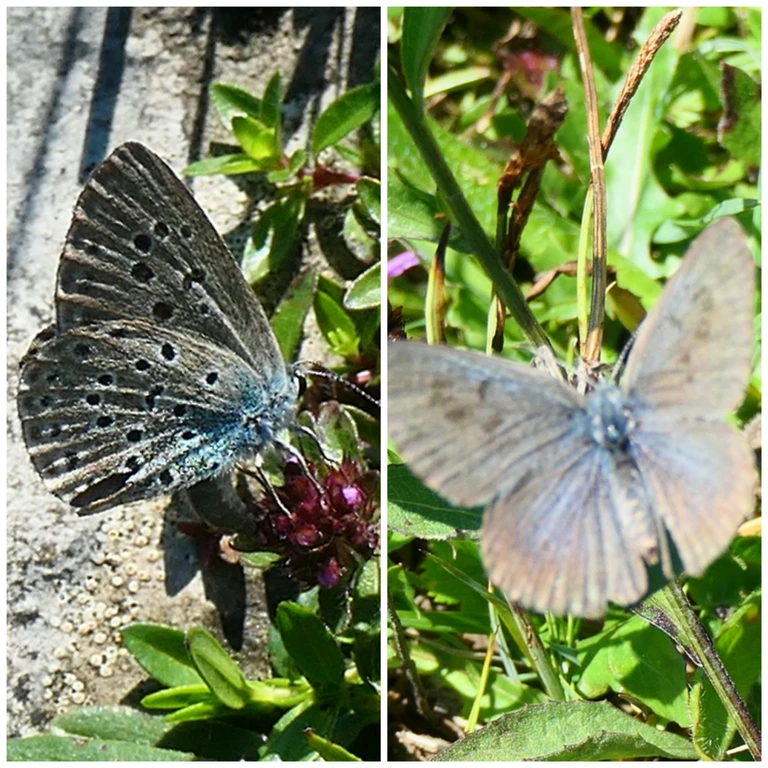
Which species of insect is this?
Phengaris arion (also Maculinea arion)
